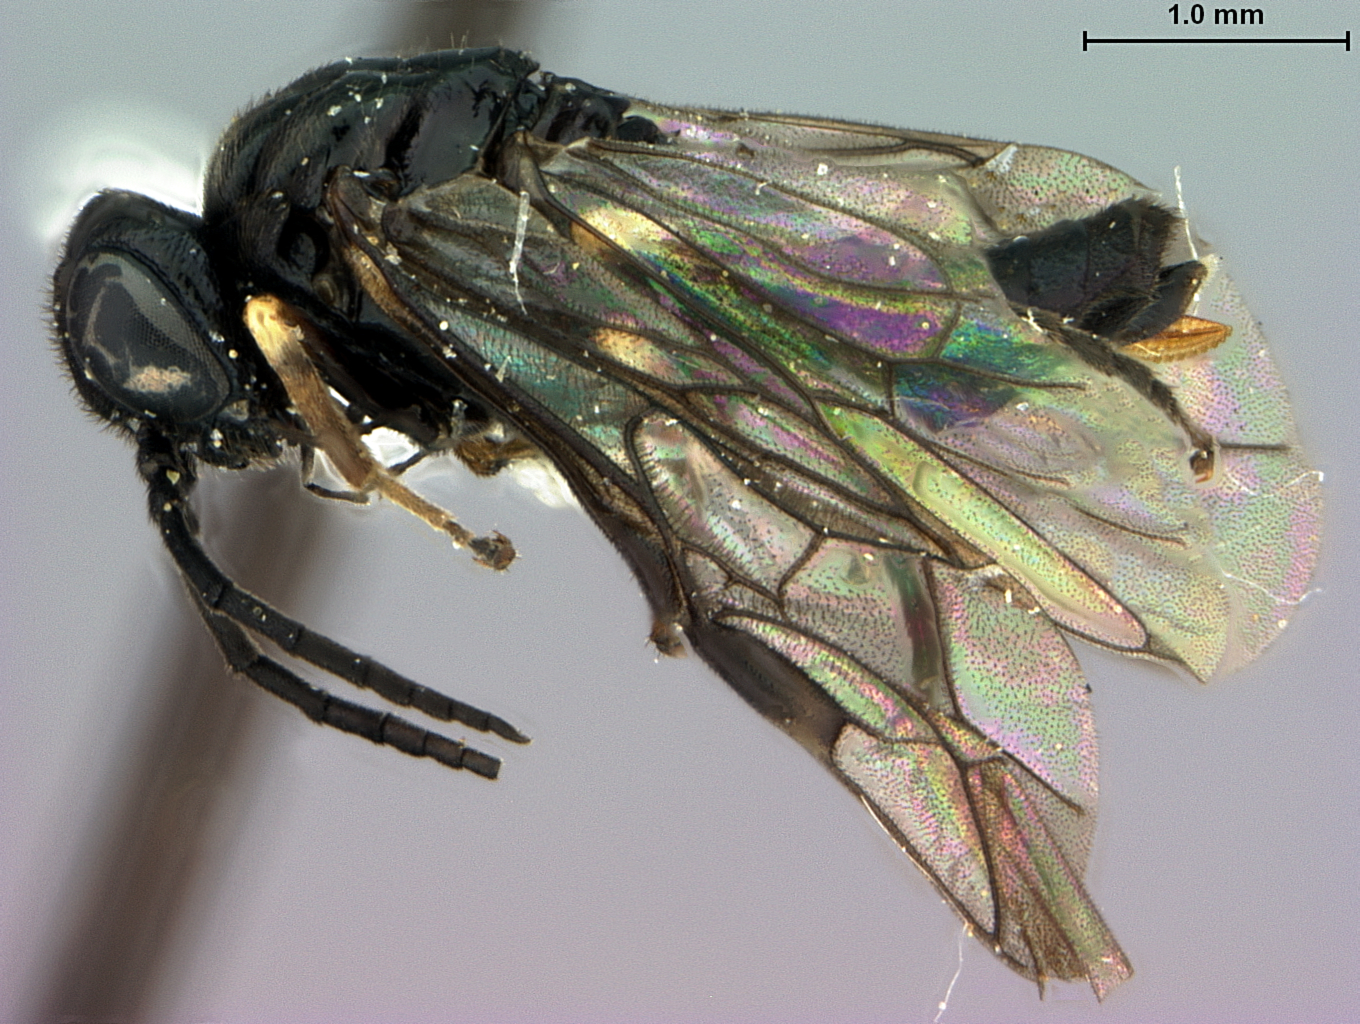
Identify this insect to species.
Caliroa distincta
